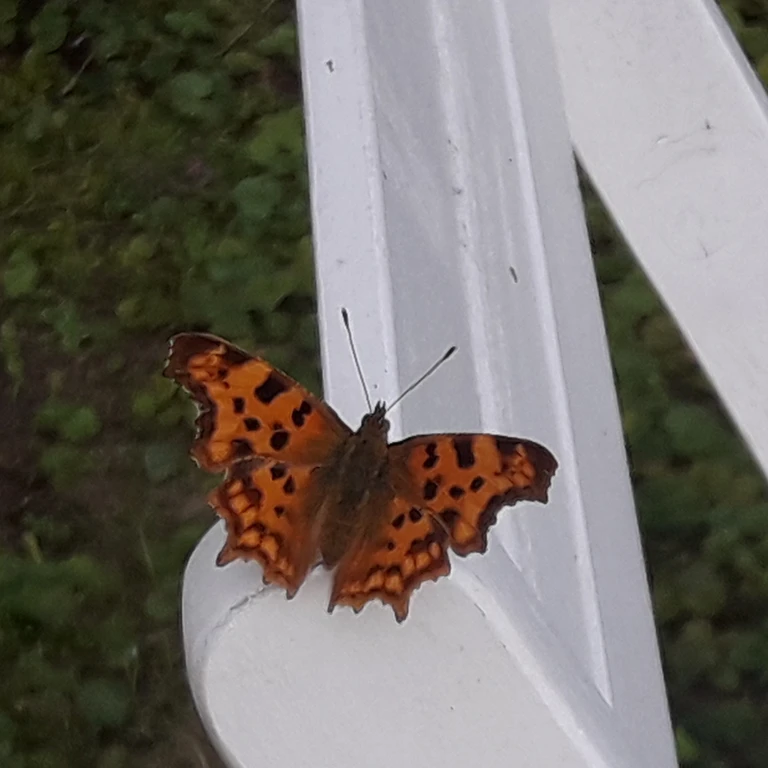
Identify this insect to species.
Polygonia c-album
